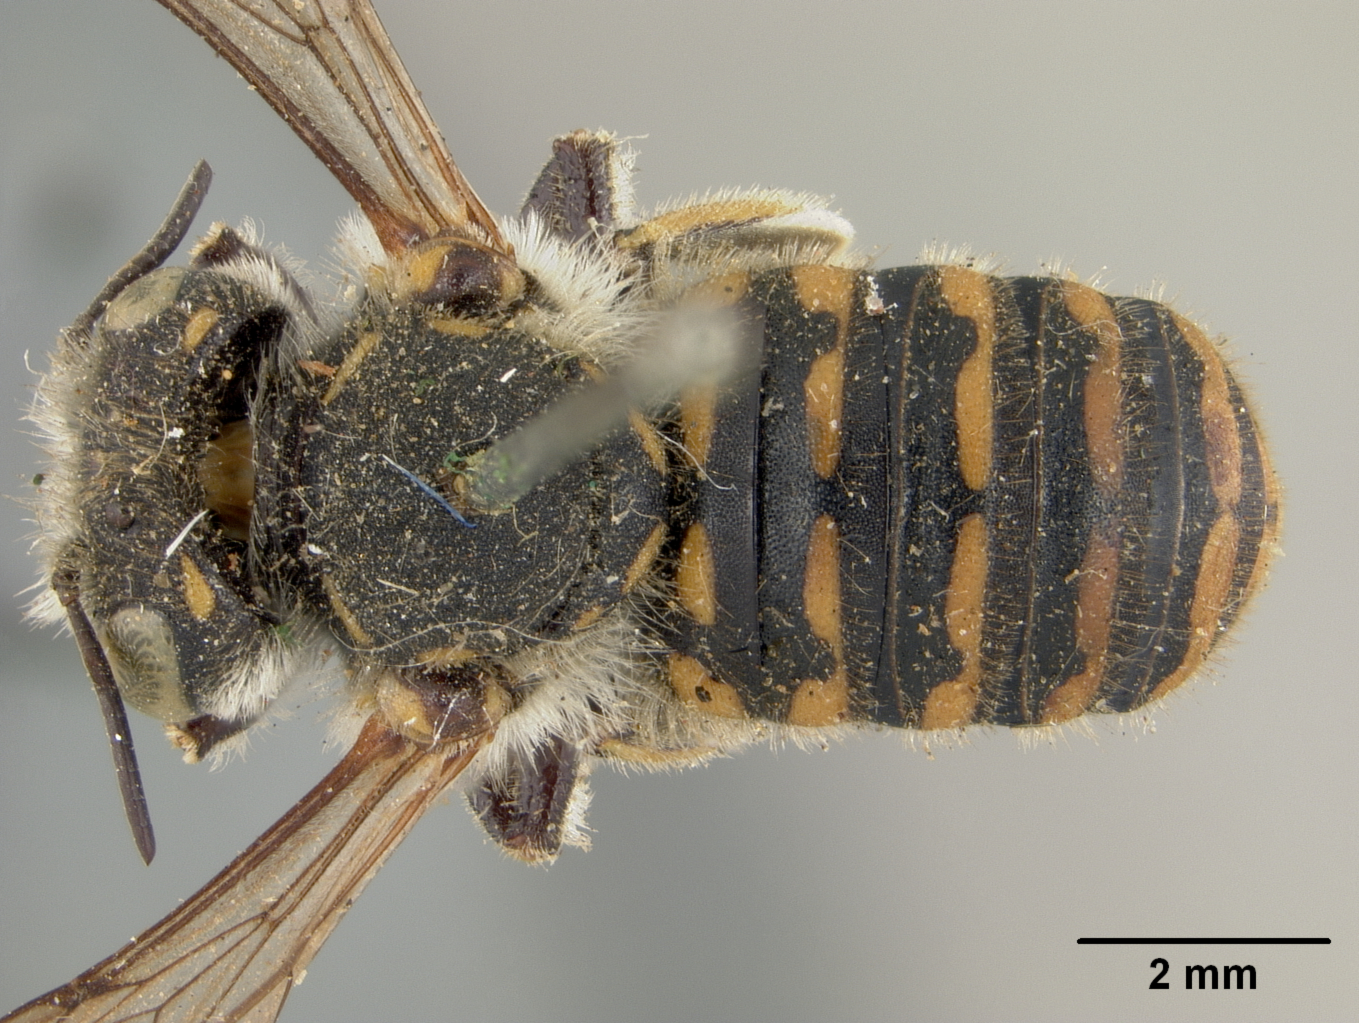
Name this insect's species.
Anthidium angelarum
